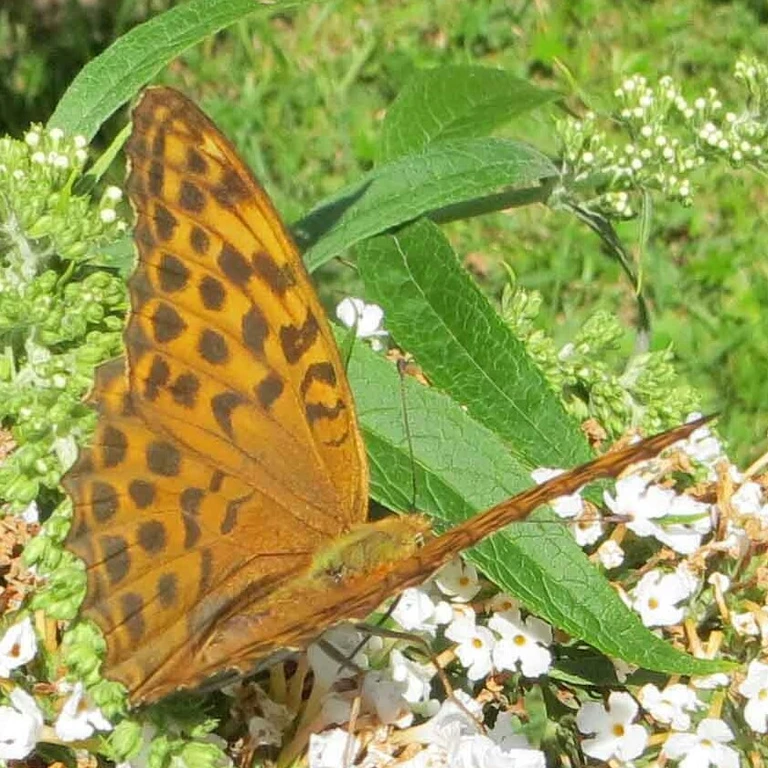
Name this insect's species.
Argynnis paphia
